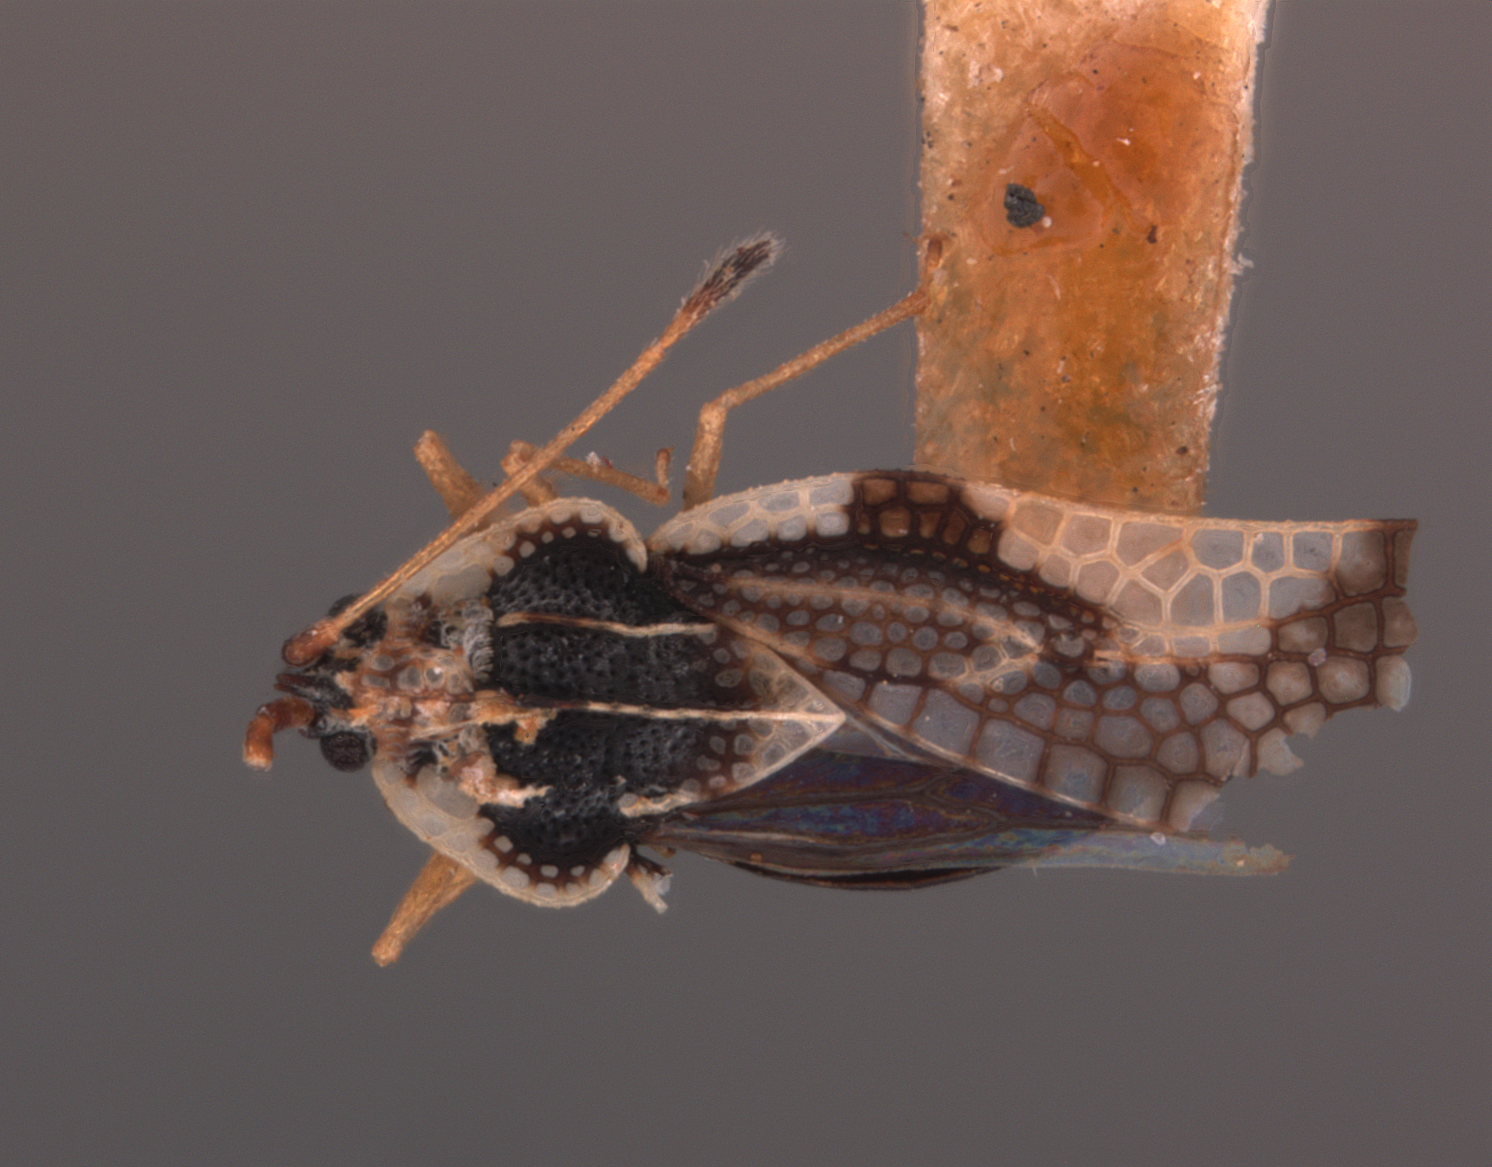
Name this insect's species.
Leptostyla clitoriae
